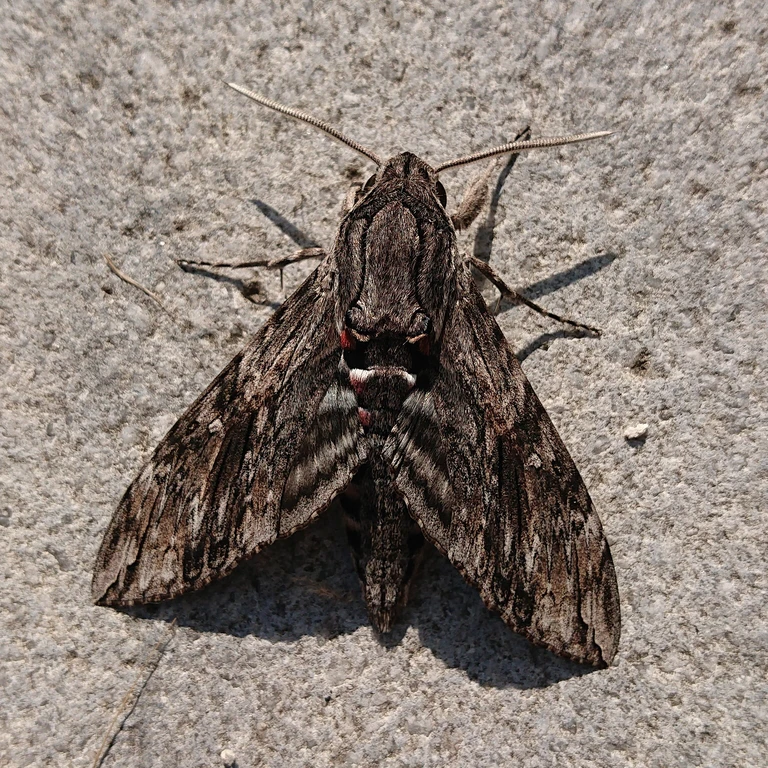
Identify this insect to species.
Agrius convolvuli
